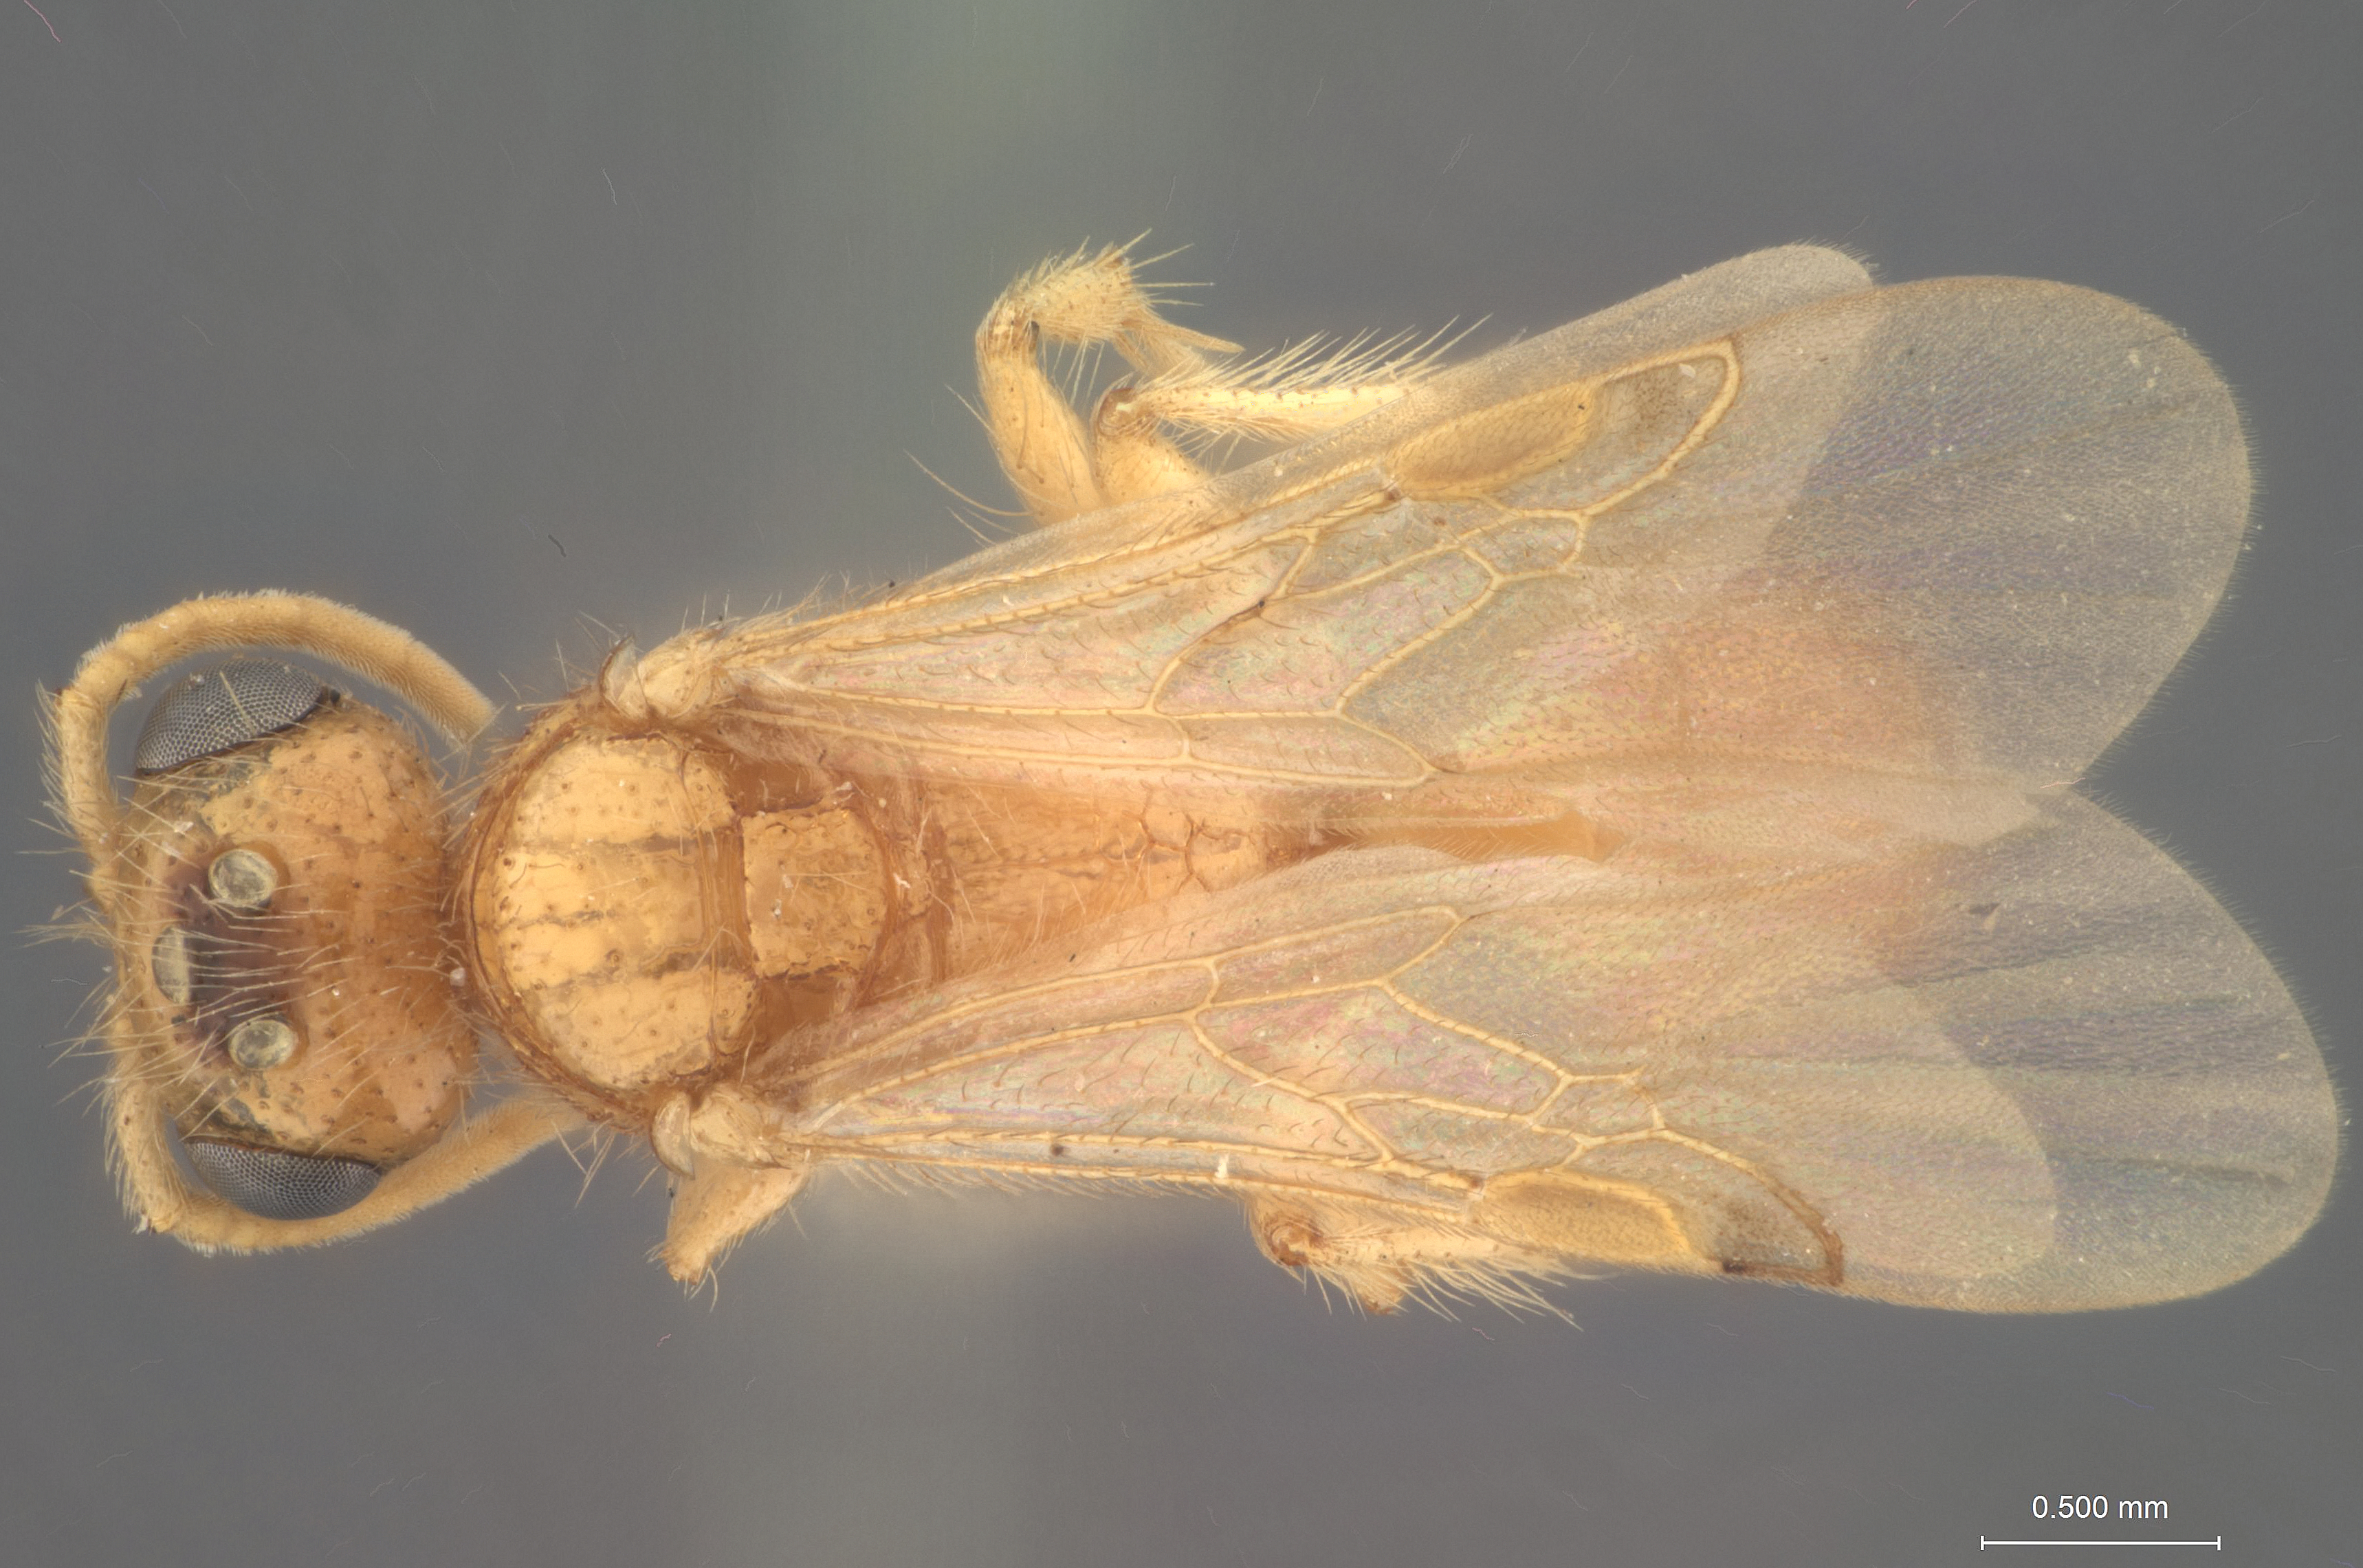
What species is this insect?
Odontophotopsis quadrispinosa
